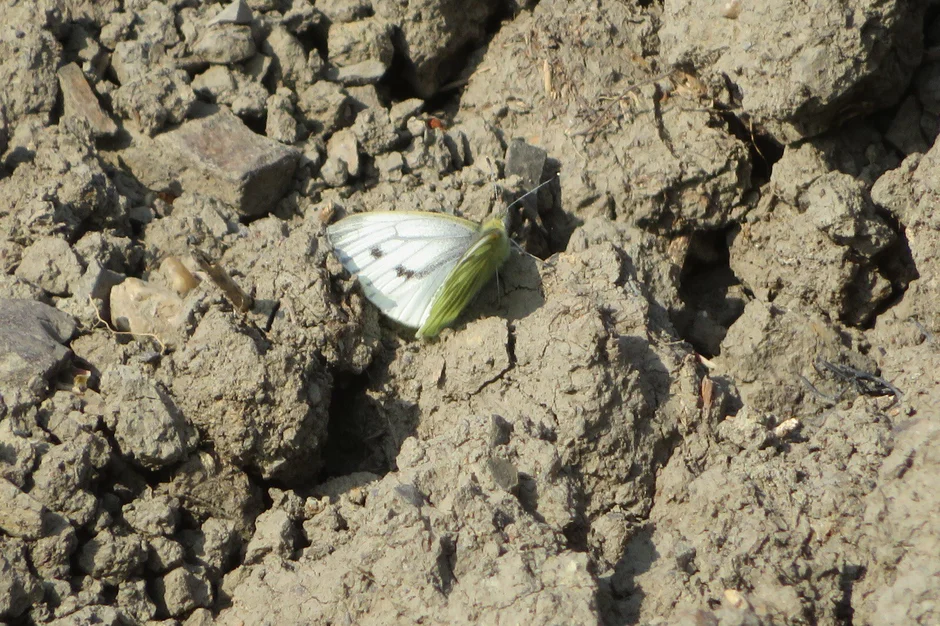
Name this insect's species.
Pieris napi
